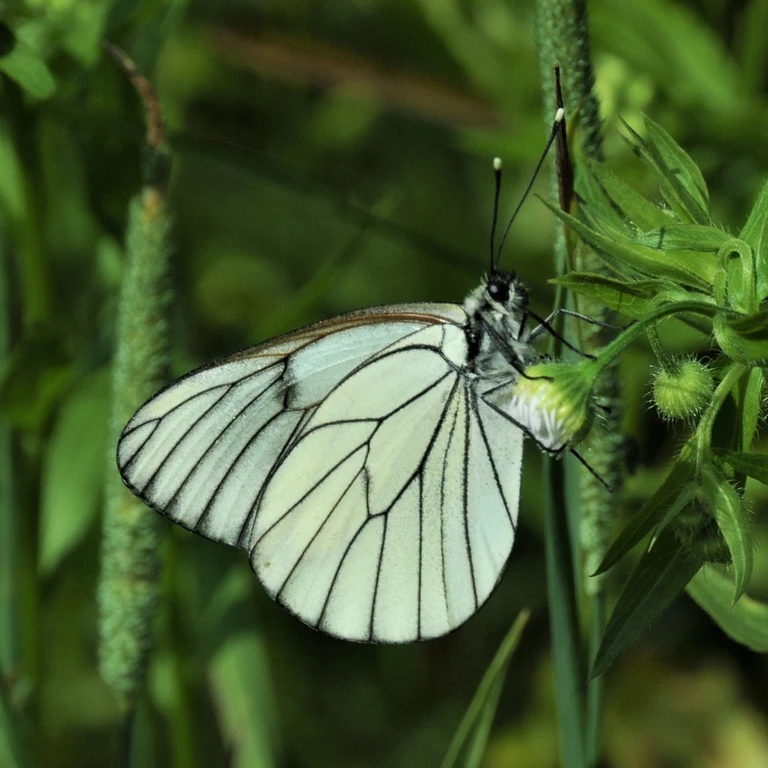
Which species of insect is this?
Aporia crataegi
